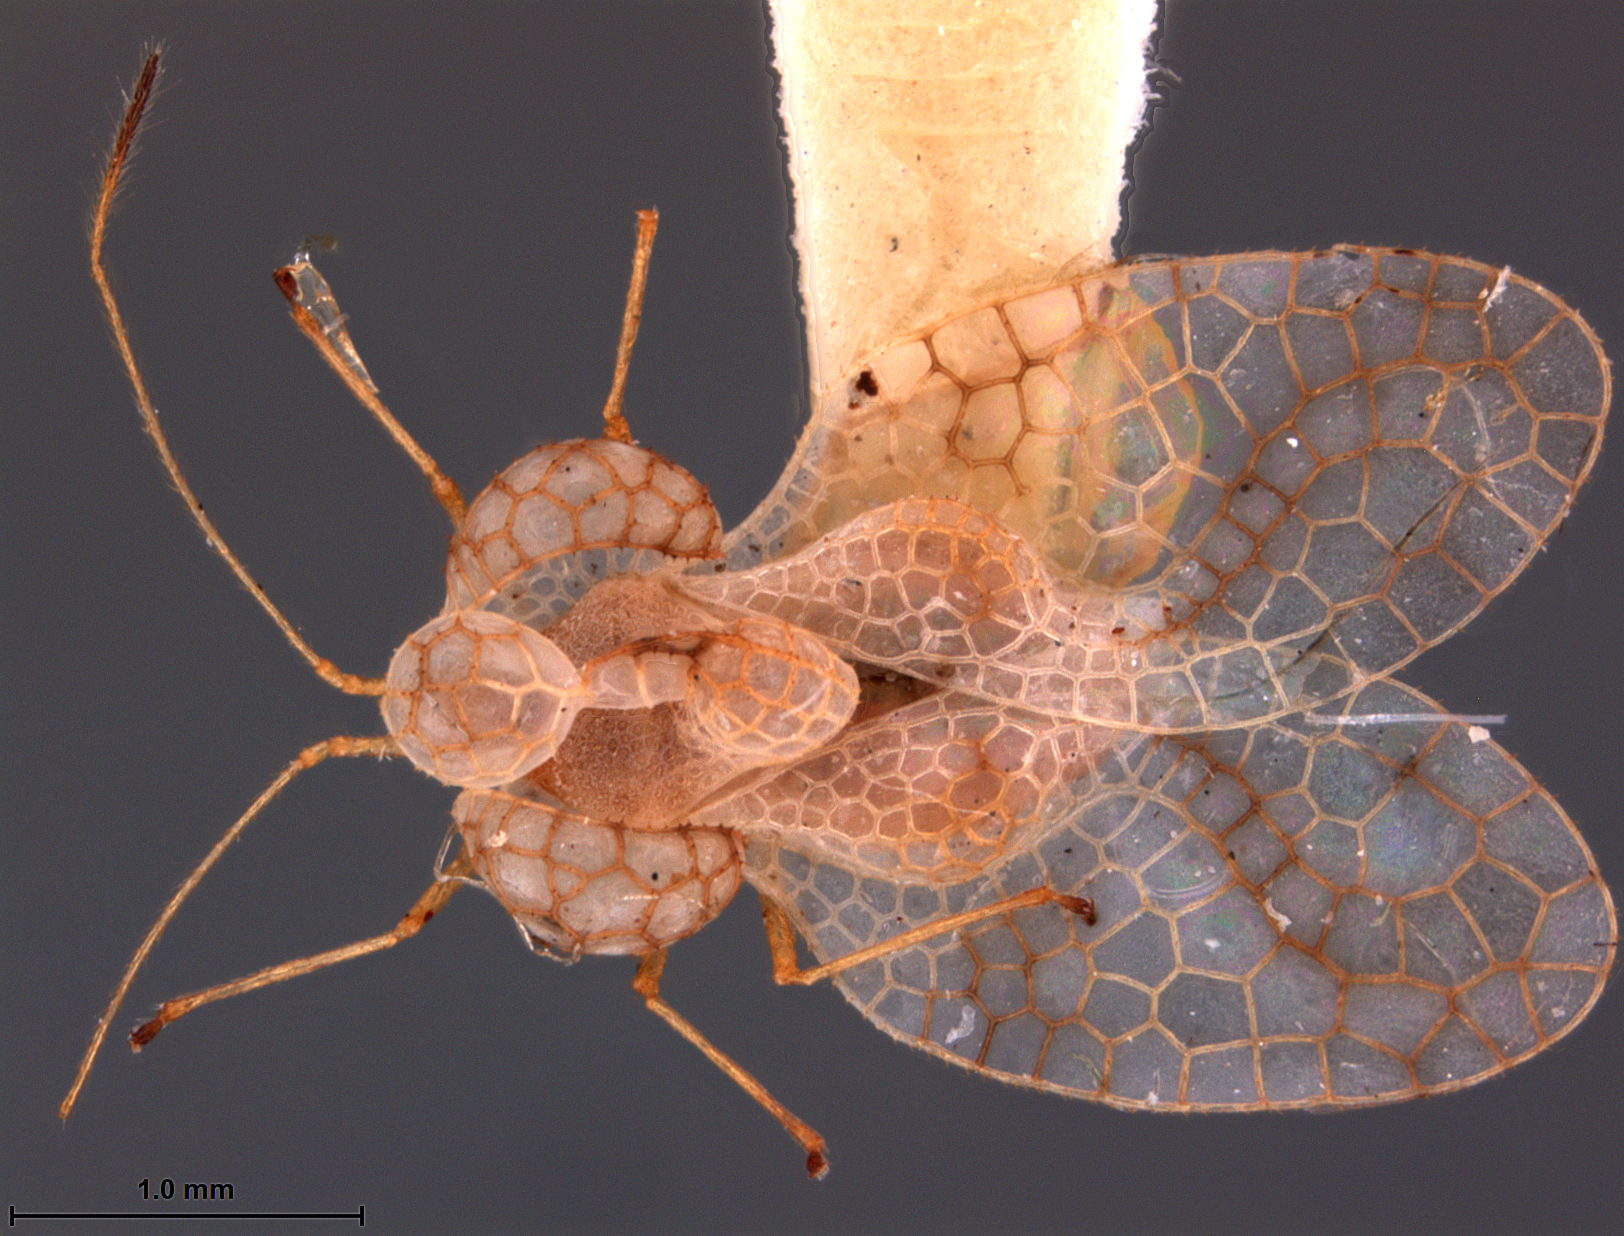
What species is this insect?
Dicysta cara
